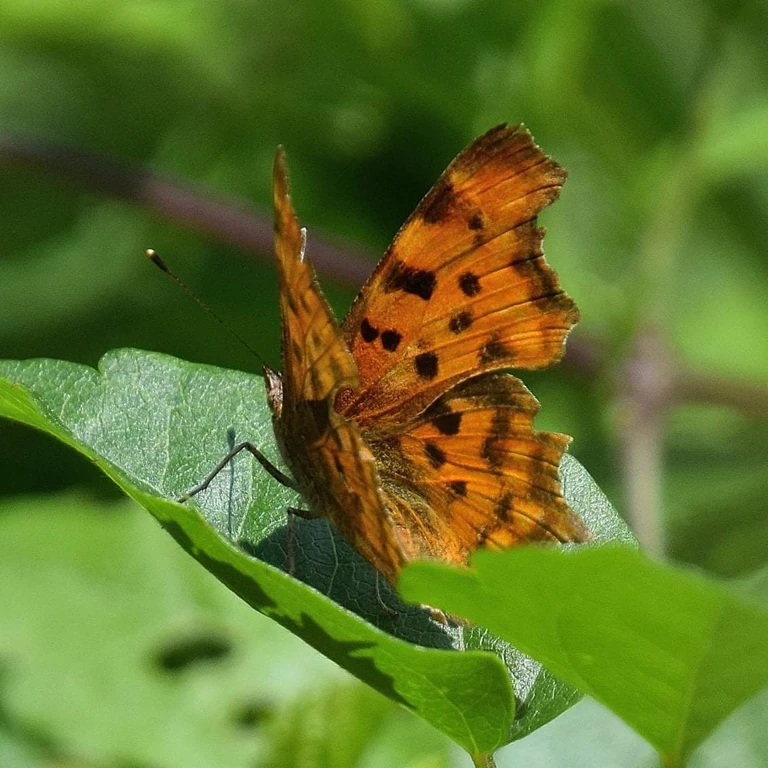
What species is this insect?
Polygonia c-album
